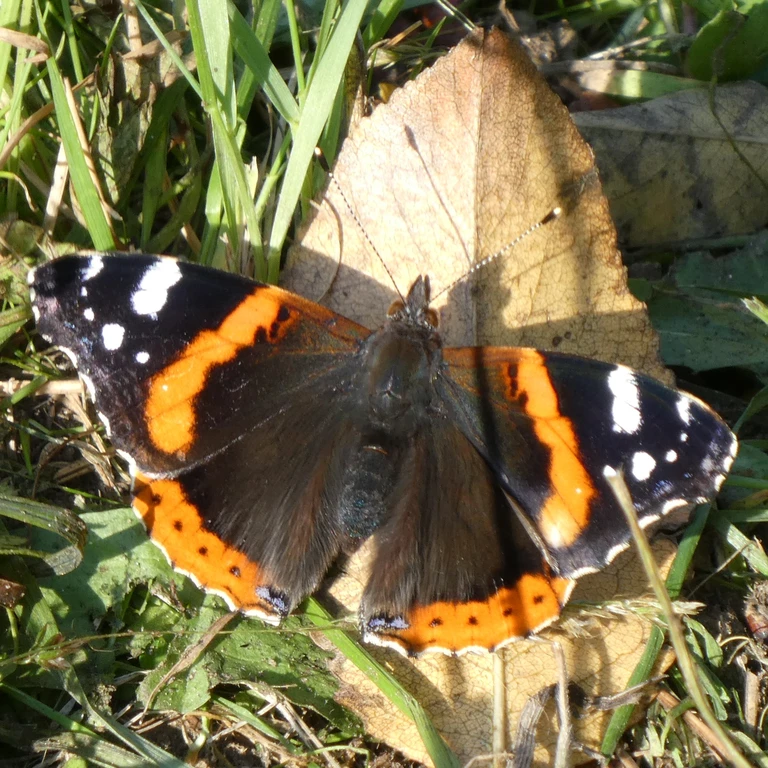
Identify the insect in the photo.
Vanessa atalanta
